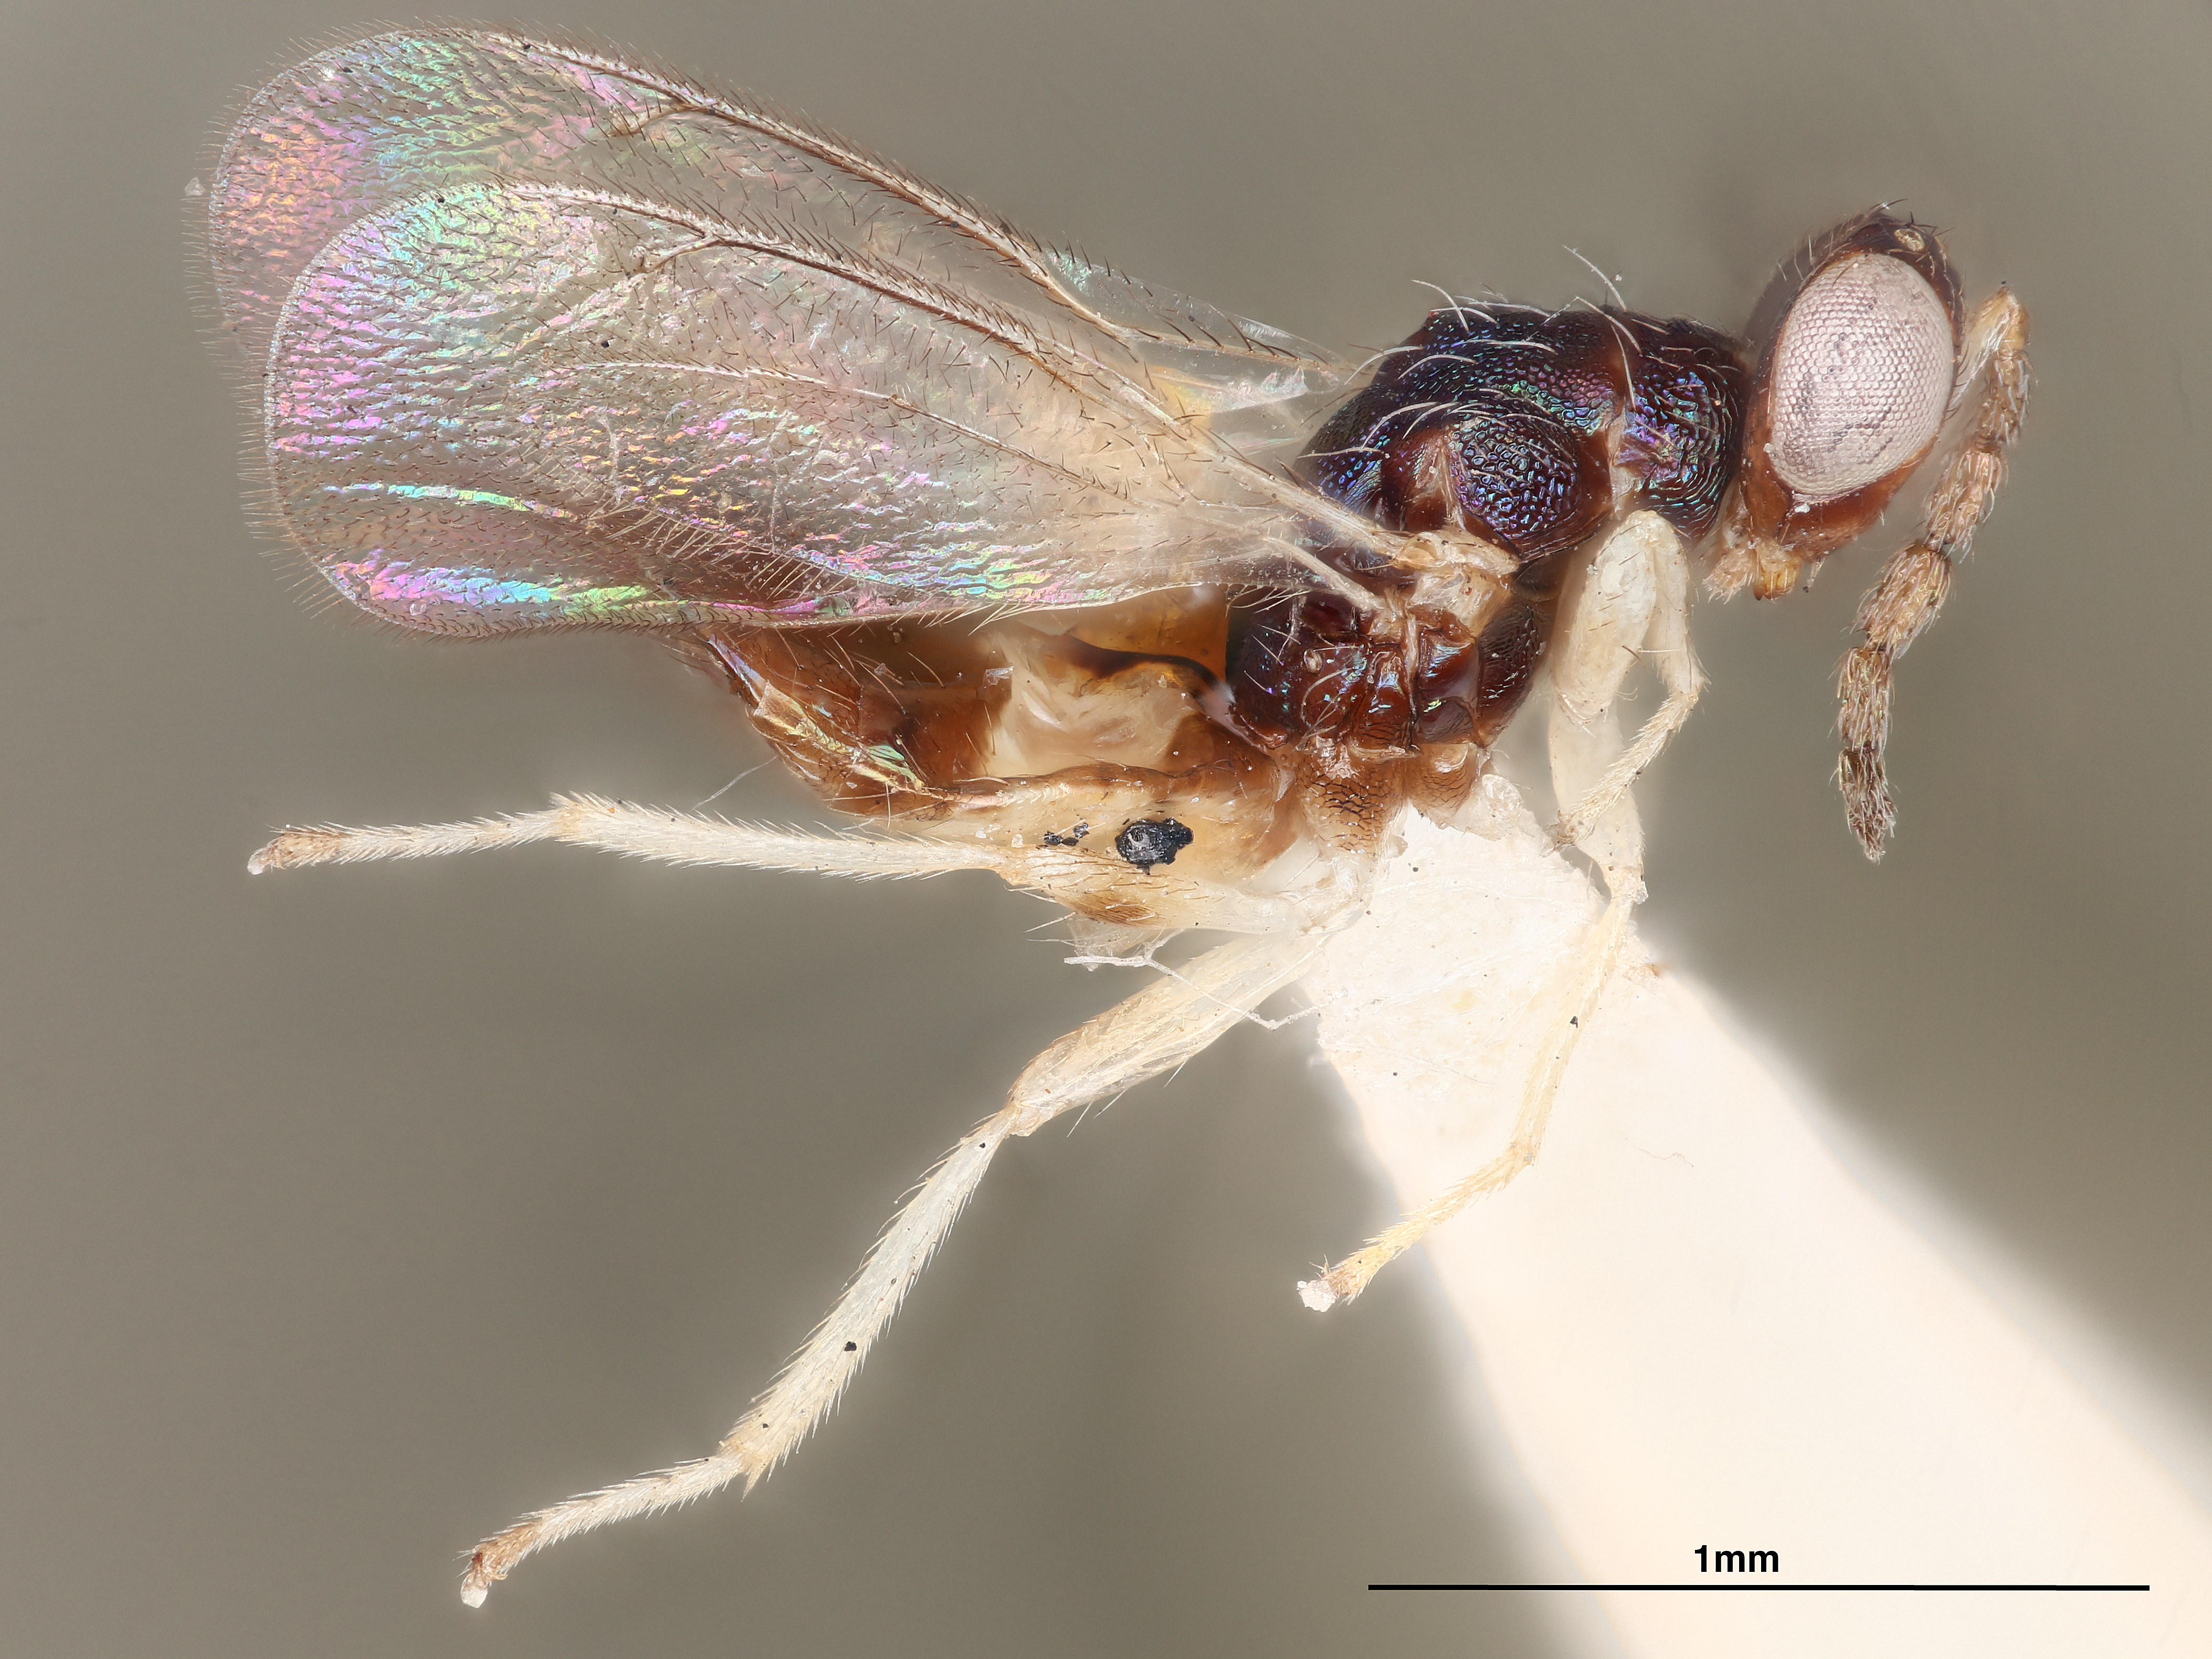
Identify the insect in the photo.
Diaulomella javensis
